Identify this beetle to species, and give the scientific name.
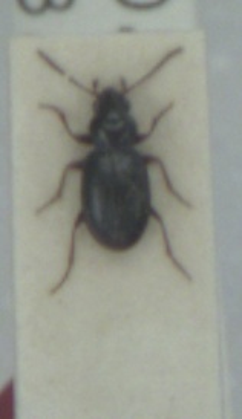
Bembidion schueppelii
